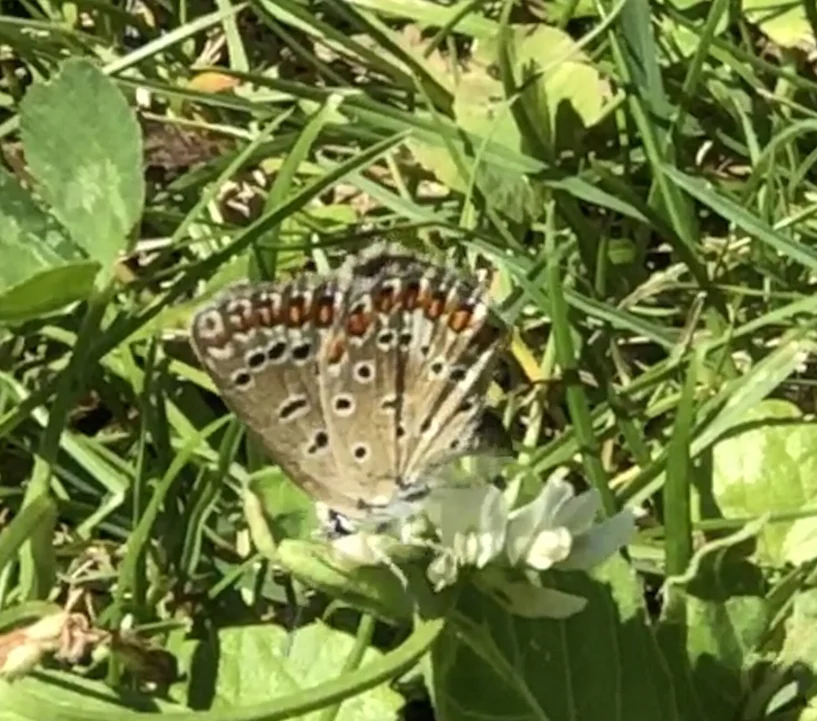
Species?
Polyommatus icarus
